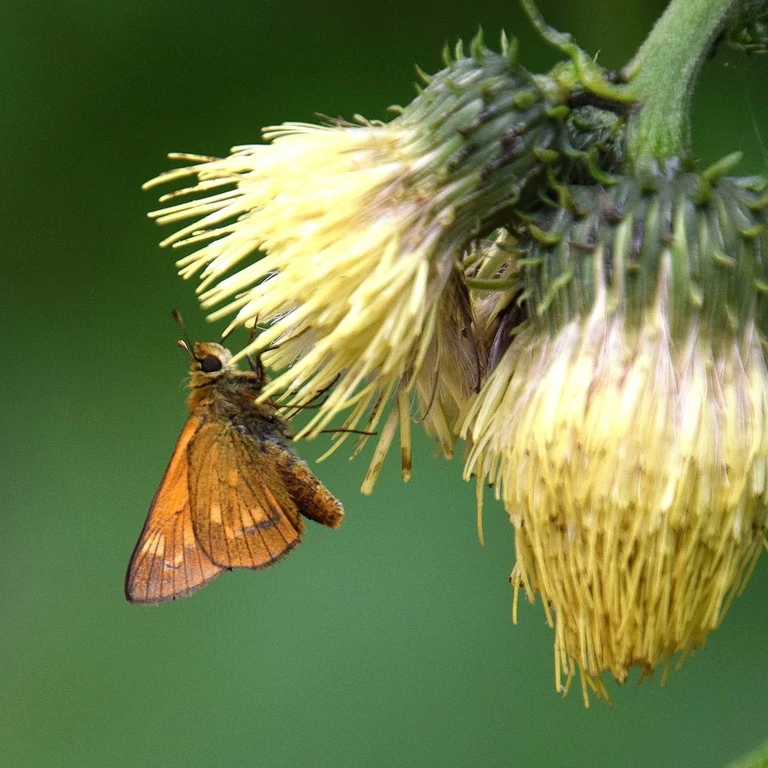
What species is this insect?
Ochlodes sylvanus (also Ochlodes venata)
